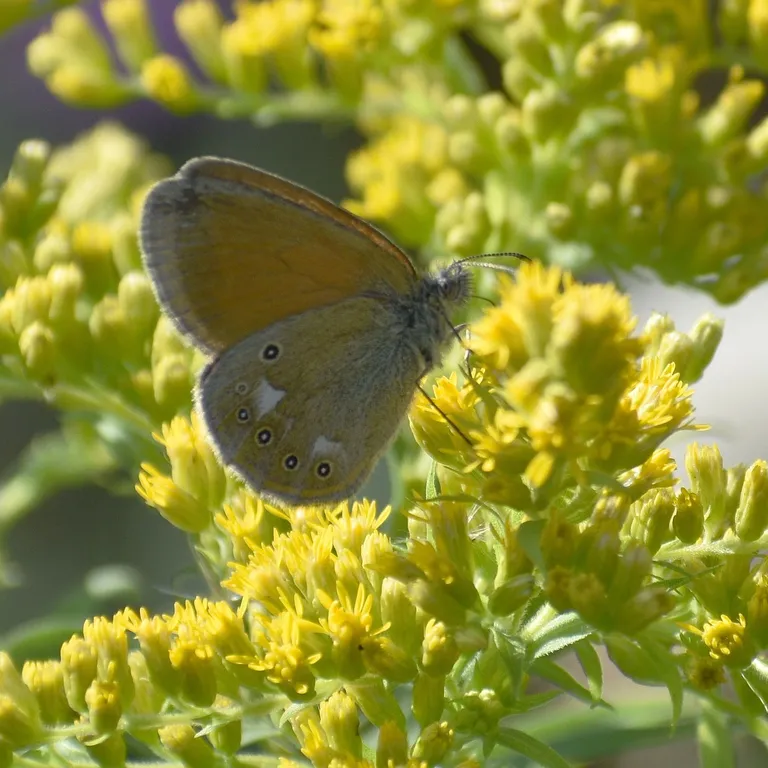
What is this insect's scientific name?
Coenonympha glycerion (also Coenonympha iphis)
